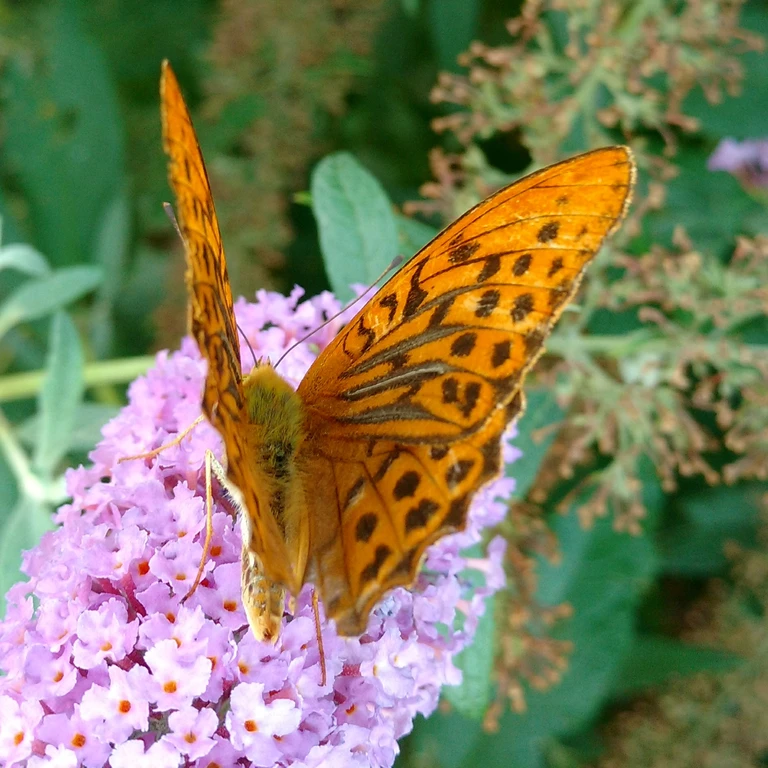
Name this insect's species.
Argynnis paphia
